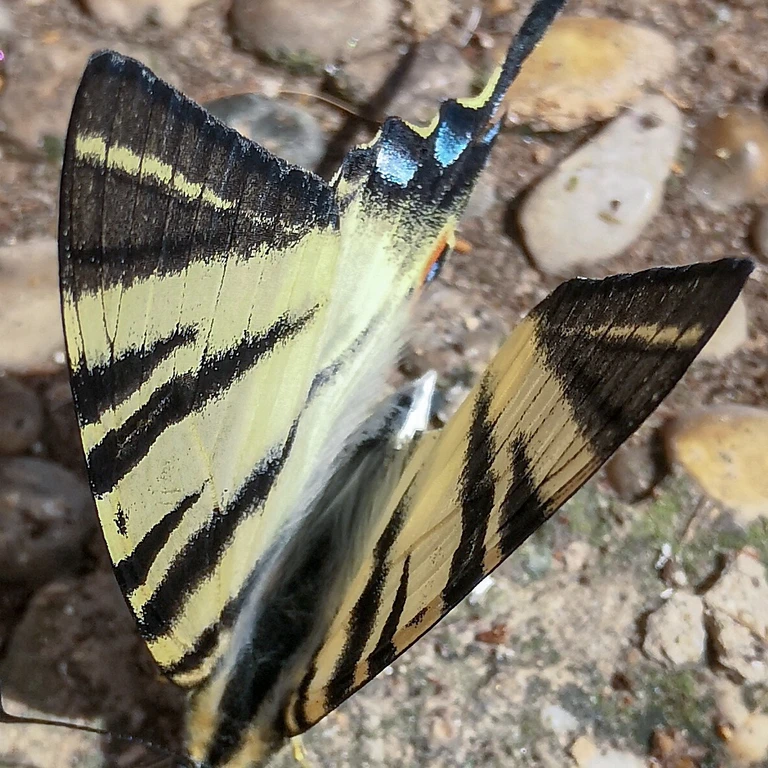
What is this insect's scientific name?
Iphiclides podalirius
